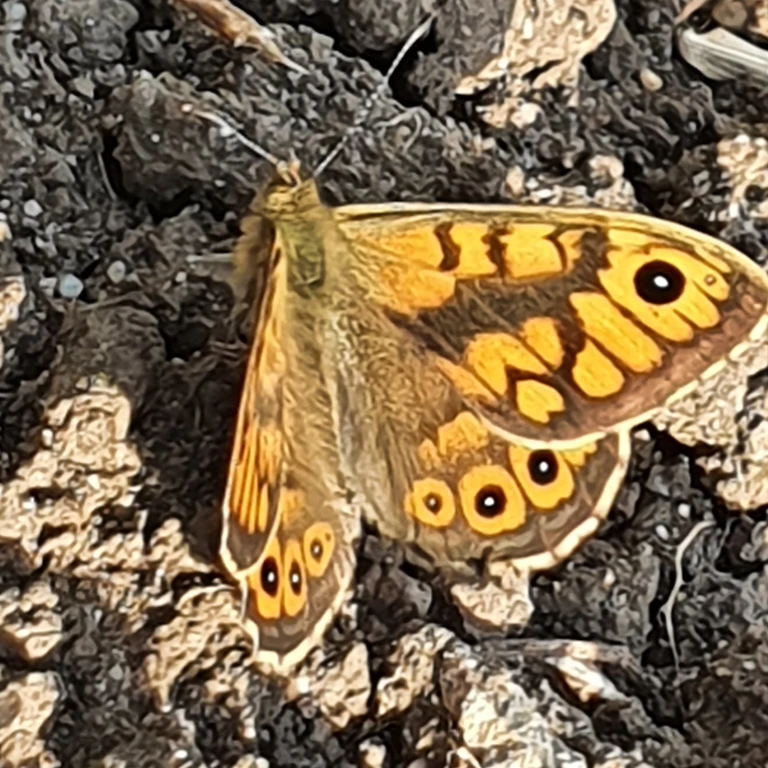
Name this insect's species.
Lasiommata megera (also Pararge megera)
